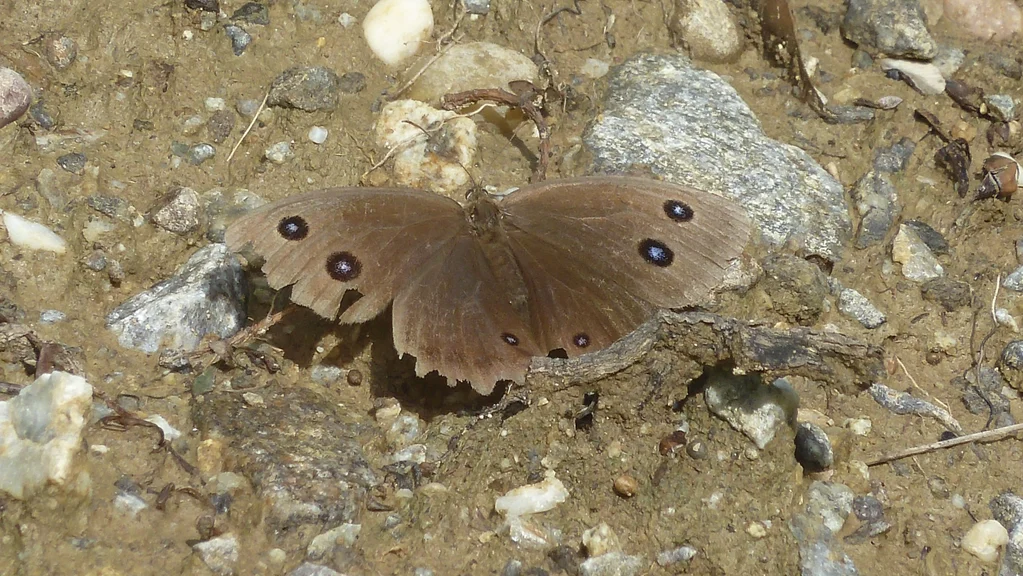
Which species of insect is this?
Minois dryas
